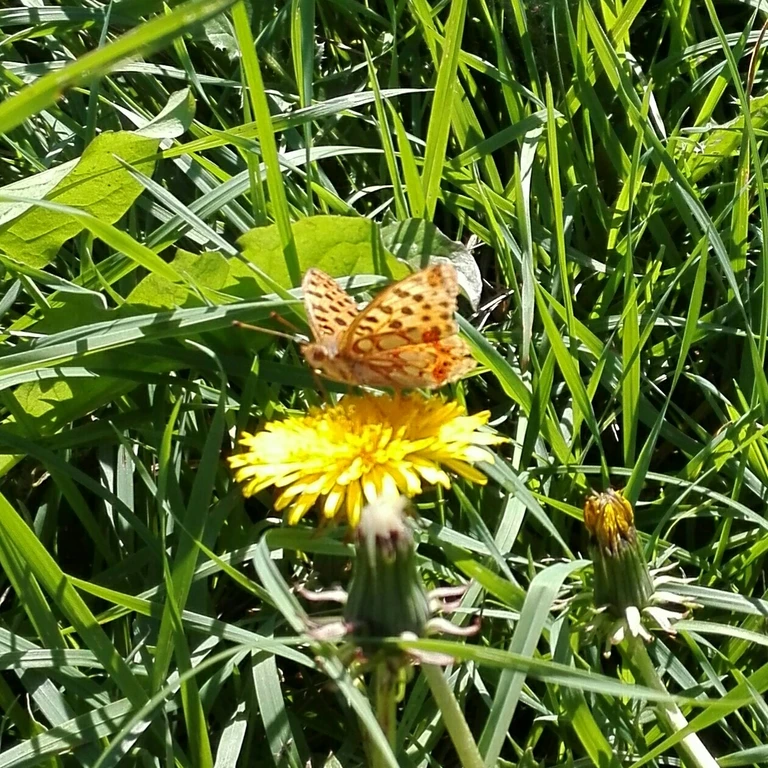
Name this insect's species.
Issoria lathonia
